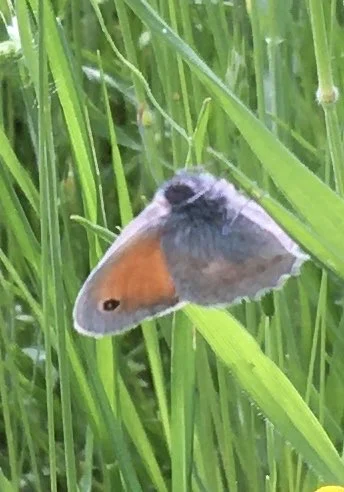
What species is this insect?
Coenonympha pamphilus
